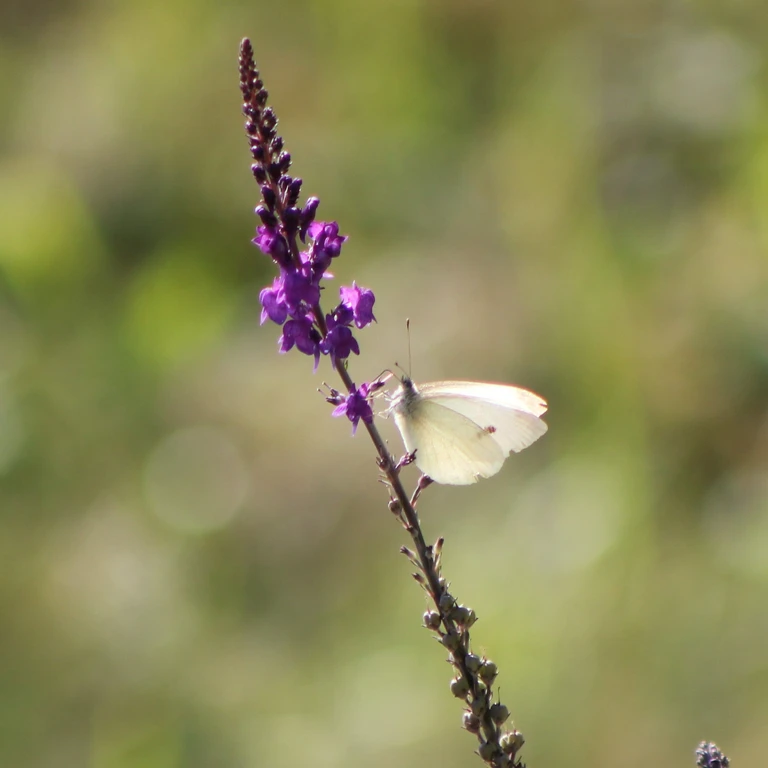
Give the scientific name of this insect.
Pieris rapae
